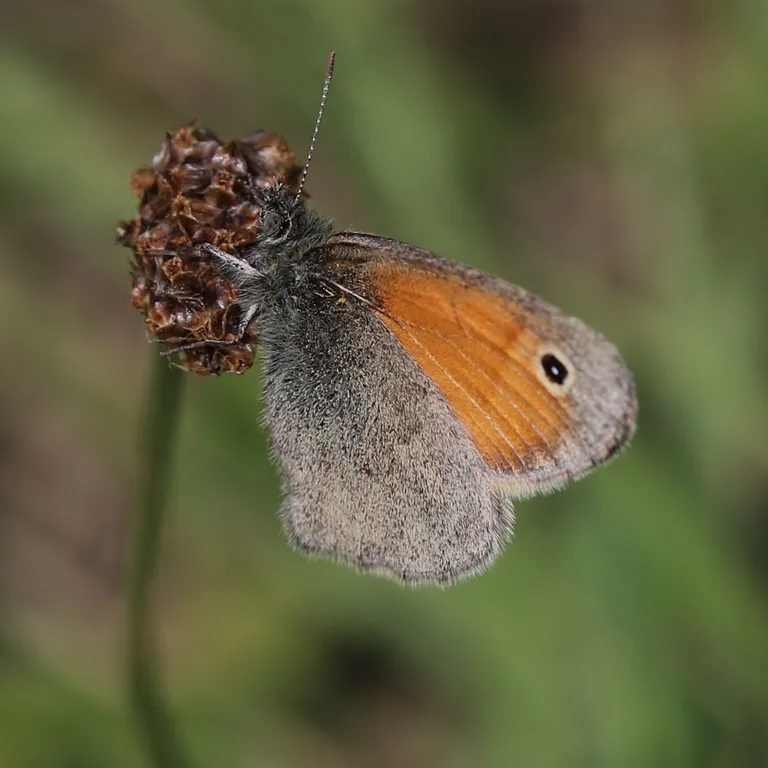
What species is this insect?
Coenonympha pamphilus
